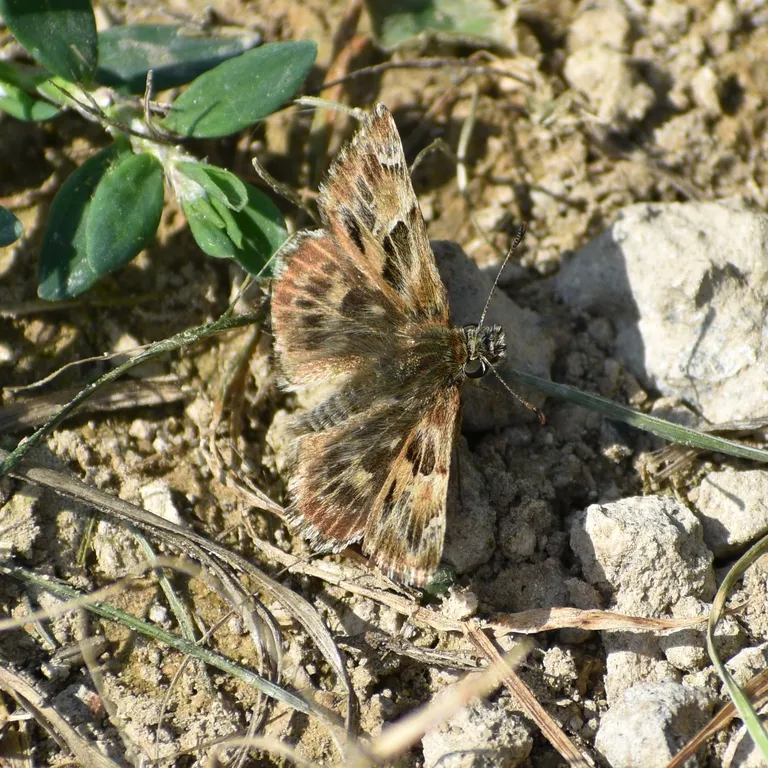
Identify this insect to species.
Carcharodus alceae
